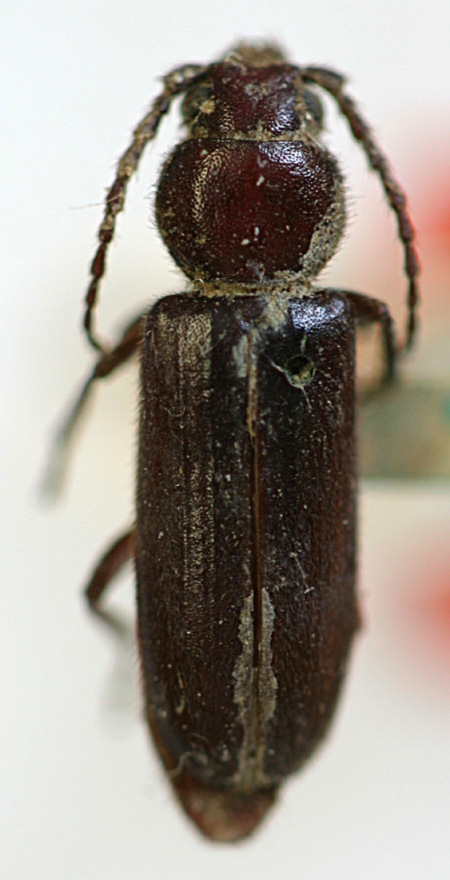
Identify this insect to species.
Asemum nitidum (also Liasemum mokelumne)
